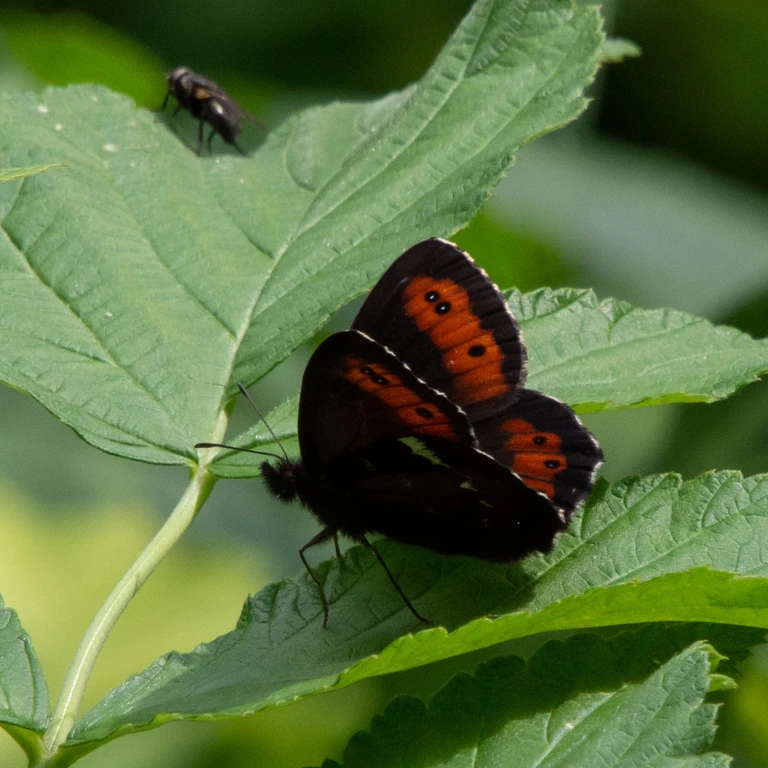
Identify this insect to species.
Erebia ligea
